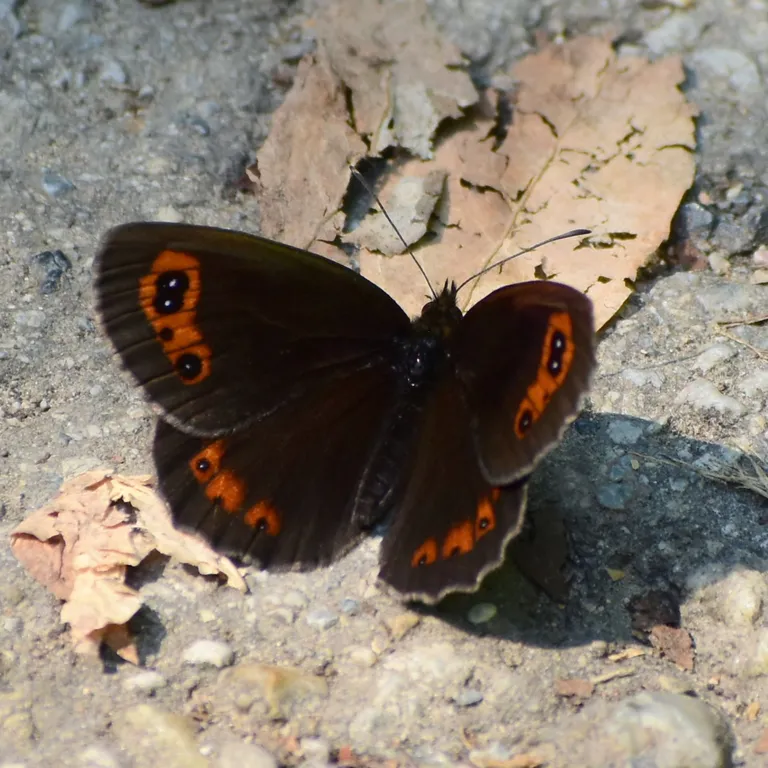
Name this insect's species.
Erebia aethiops
